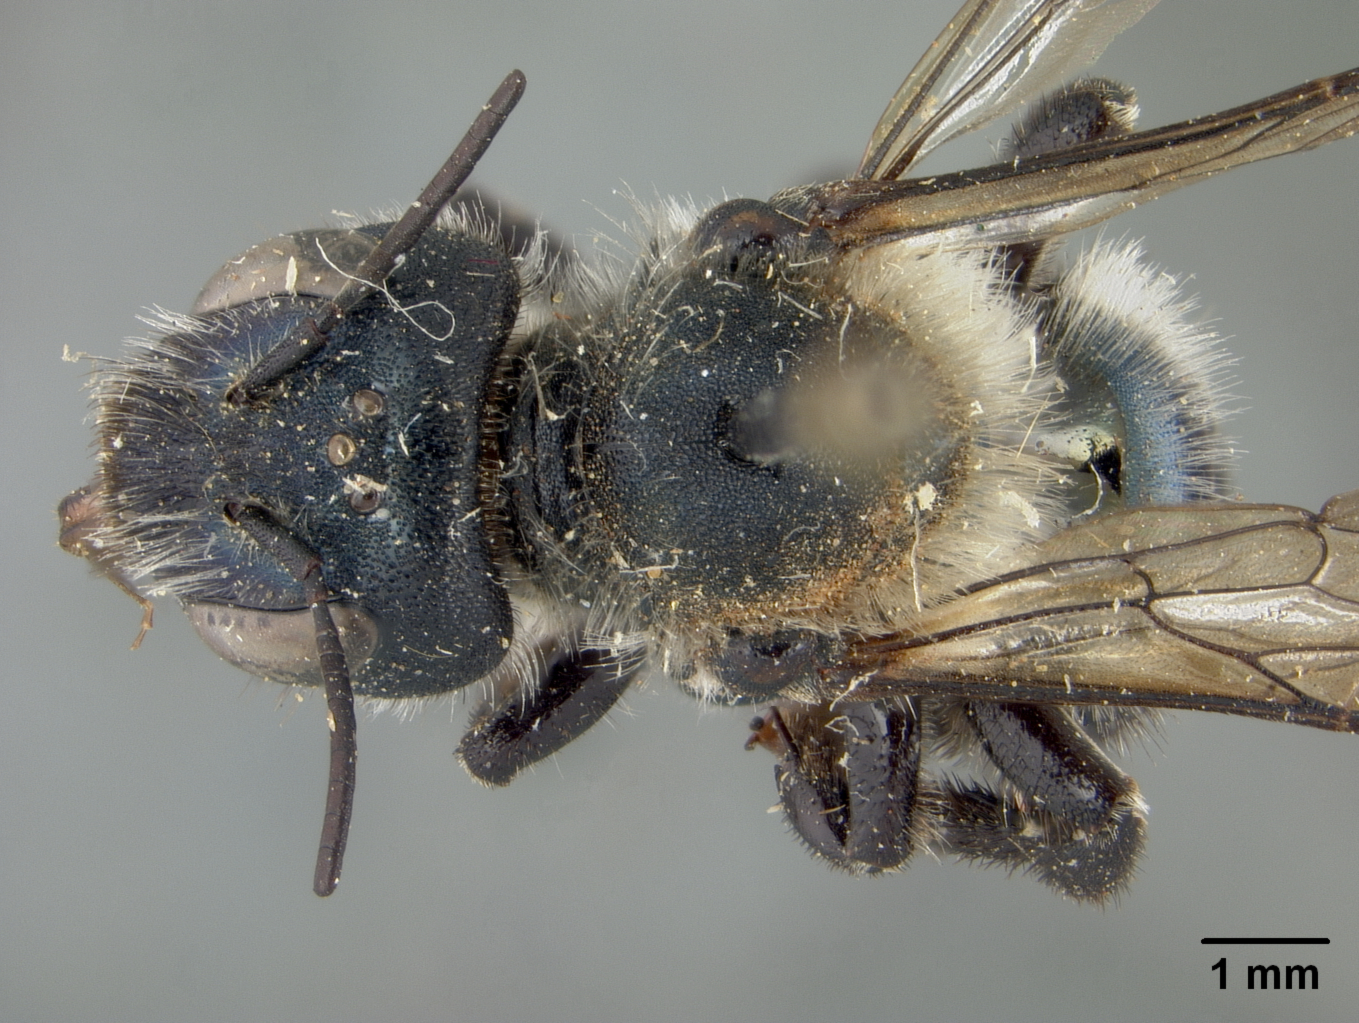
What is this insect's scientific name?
Osmia subpurpurea
